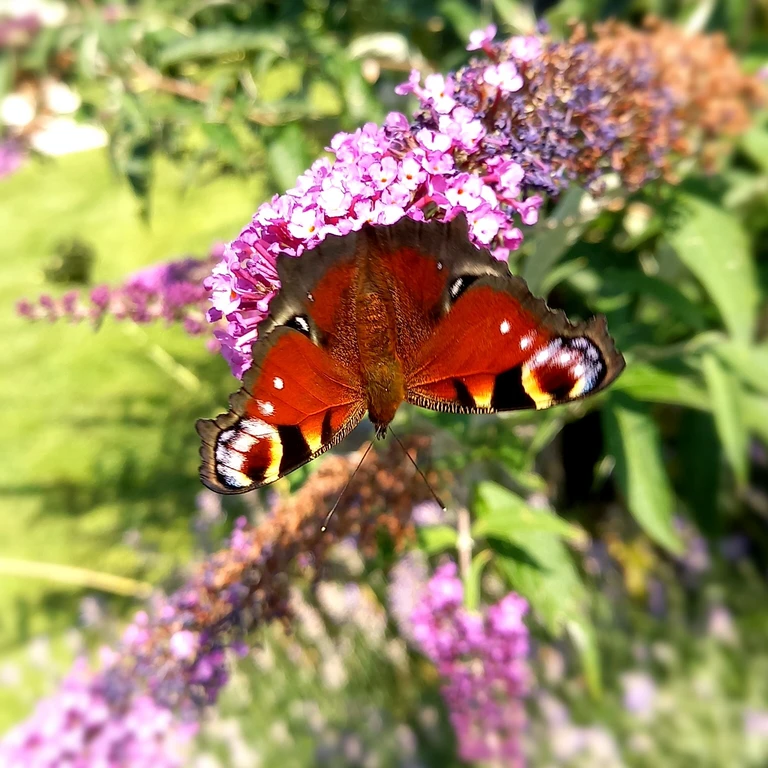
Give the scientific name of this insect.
Aglais io
